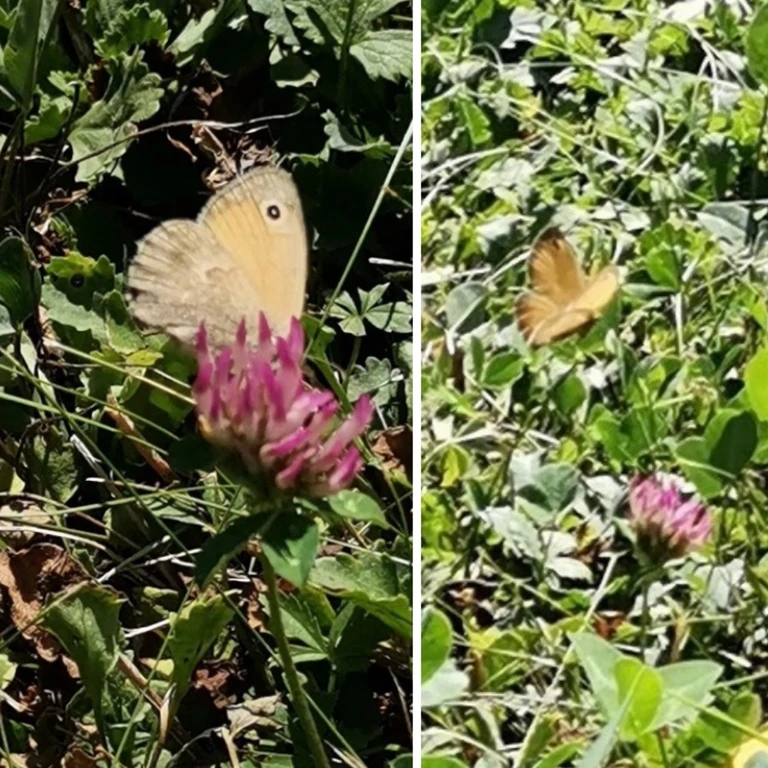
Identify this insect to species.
Coenonympha pamphilus
